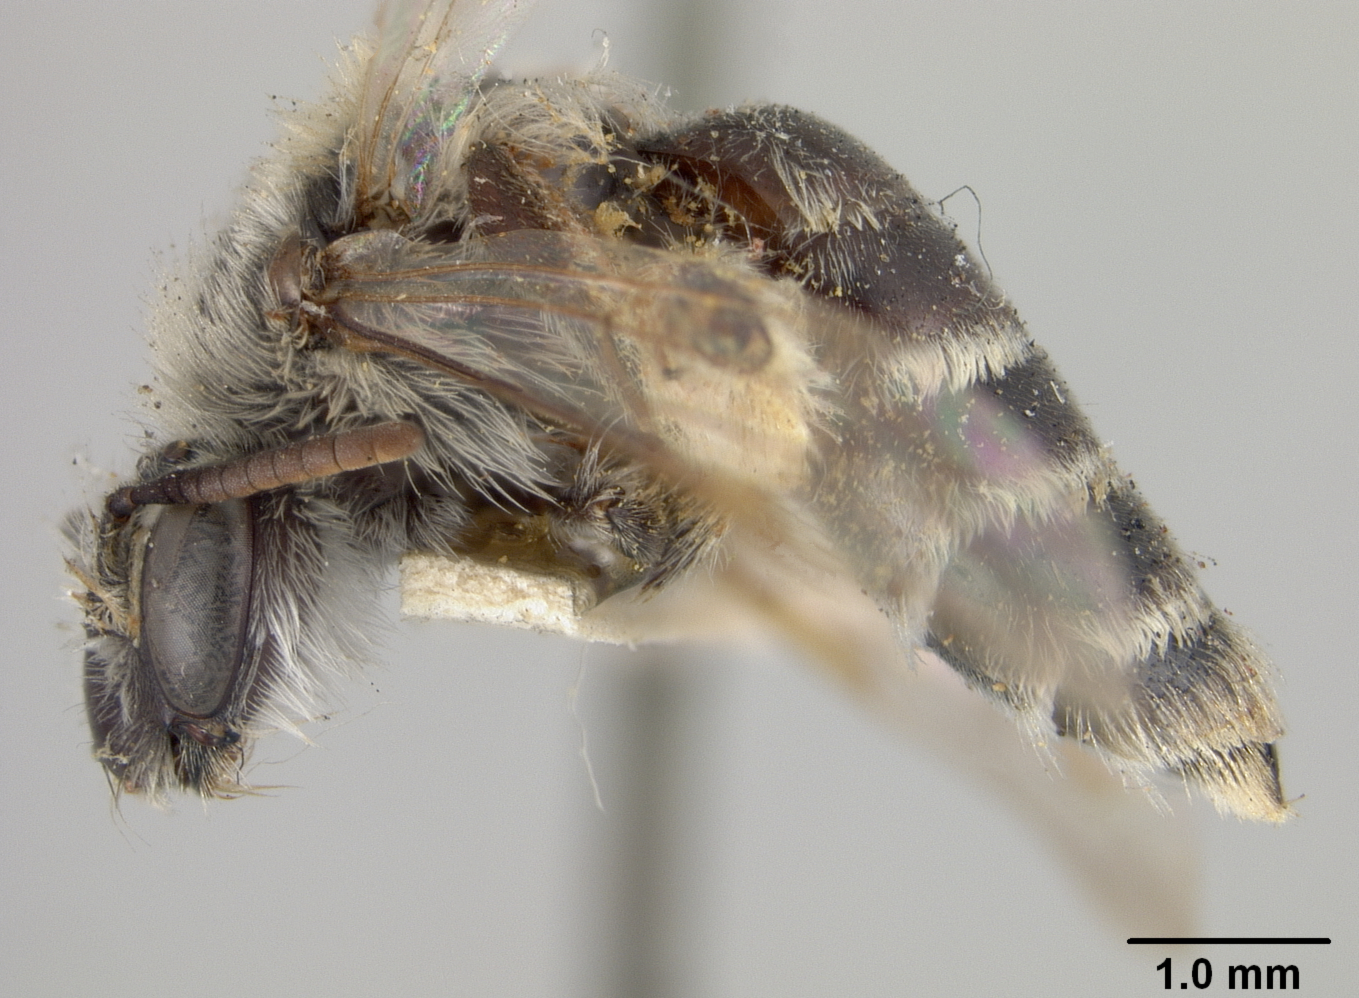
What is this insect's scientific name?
Andrena papagorum
